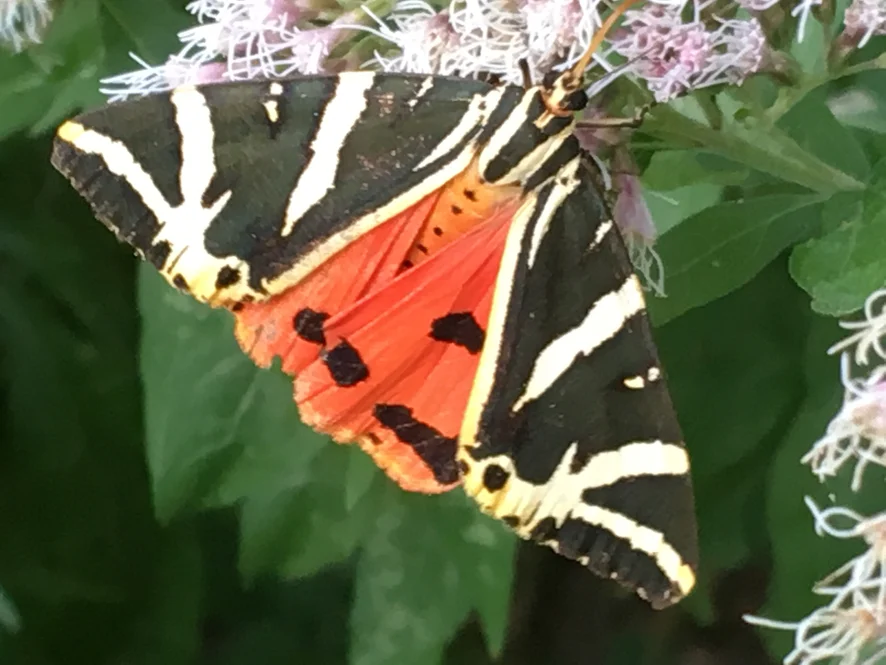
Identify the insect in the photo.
Euplagia quadripunctaria
